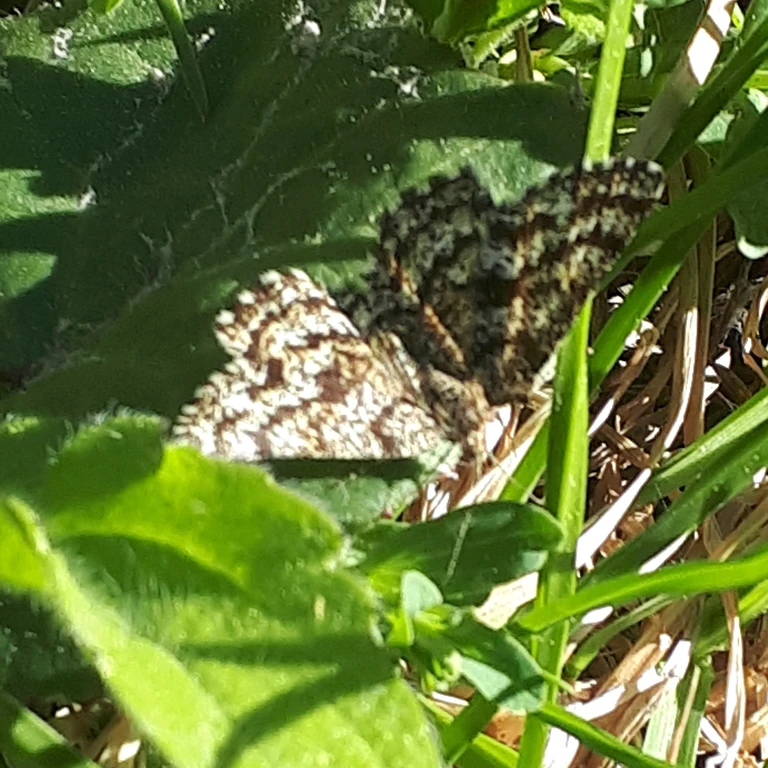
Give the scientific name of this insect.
Ematurga atomaria
